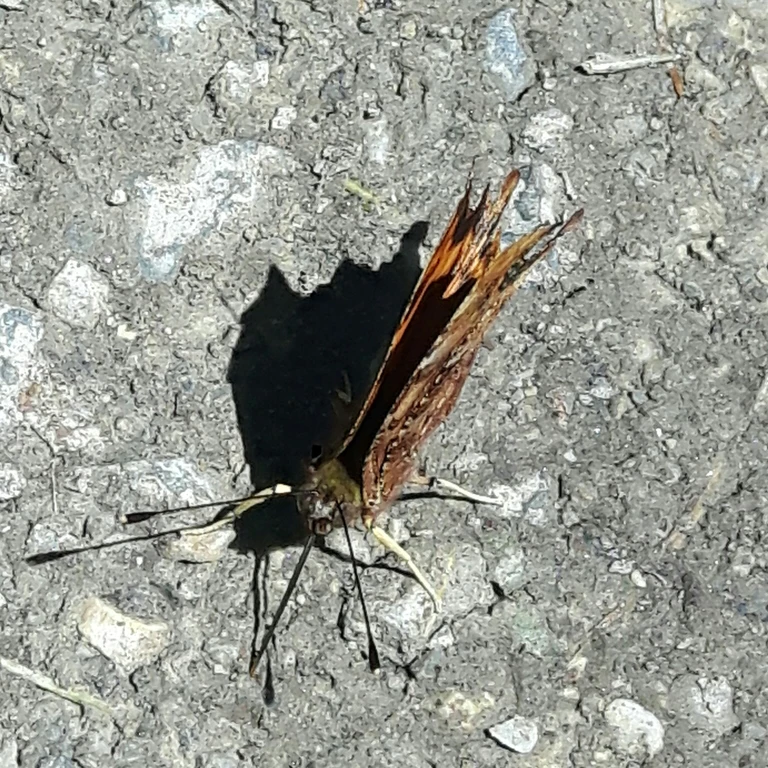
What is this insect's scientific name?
Polygonia c-album
